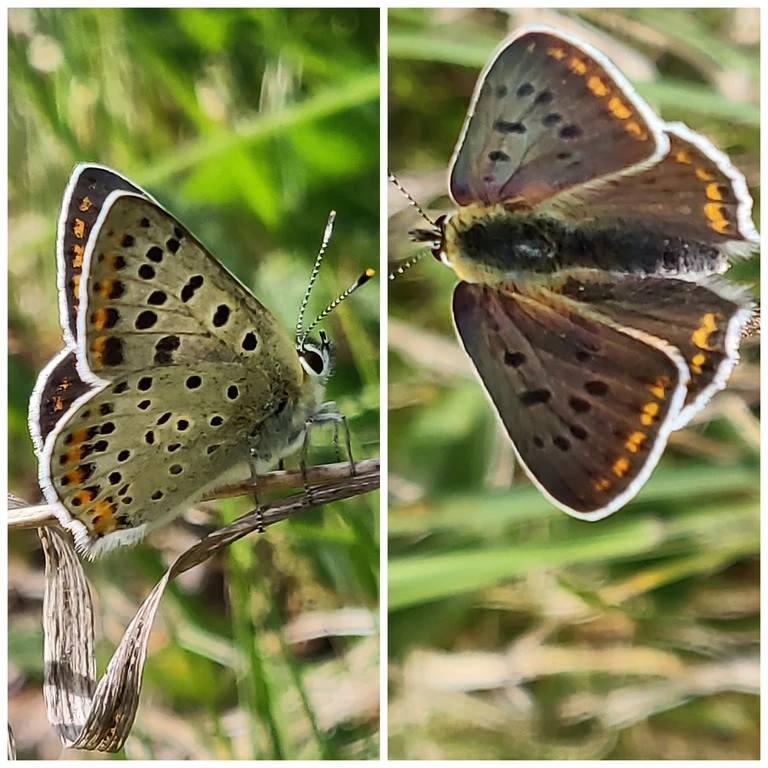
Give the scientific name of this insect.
Lycaena tityrus (also Loweia tityrus)
